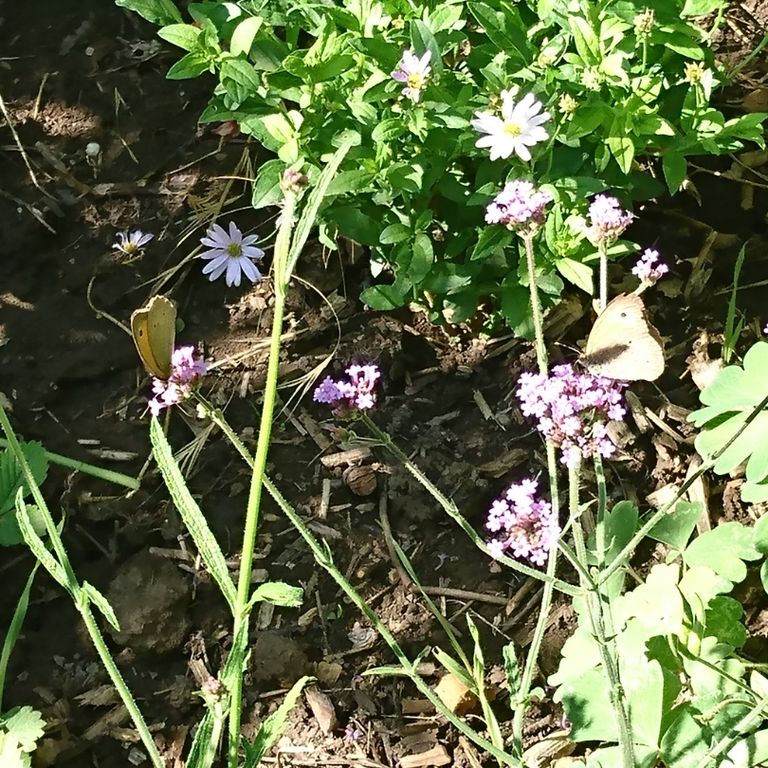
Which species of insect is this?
Maniola jurtina
